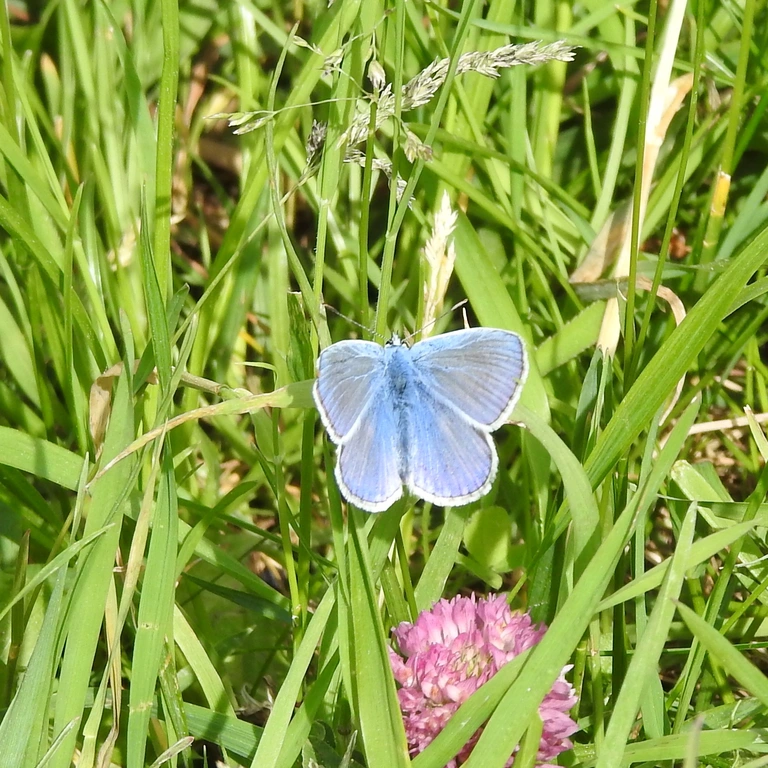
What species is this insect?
Polyommatus icarus
